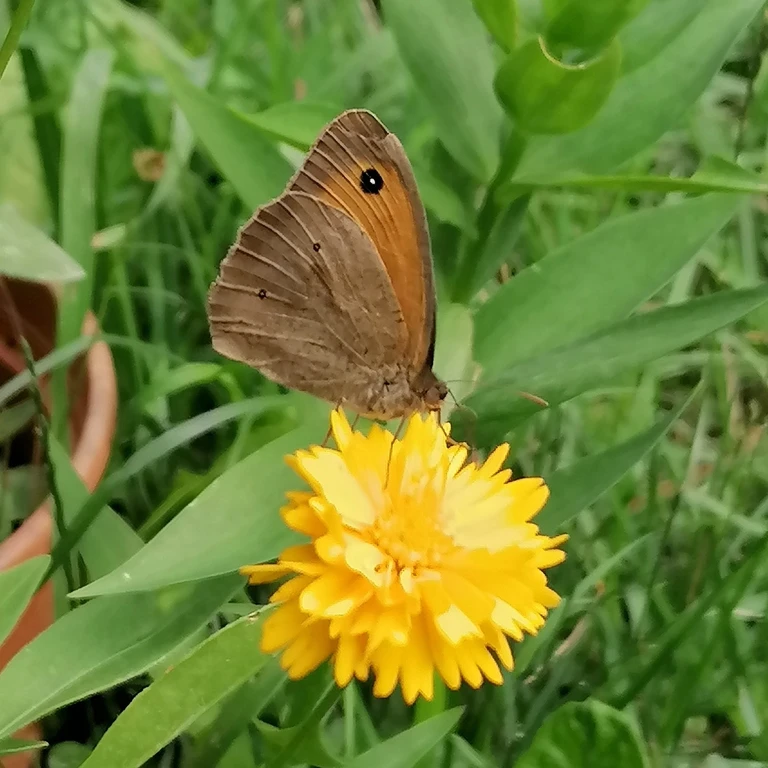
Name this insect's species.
Maniola jurtina
